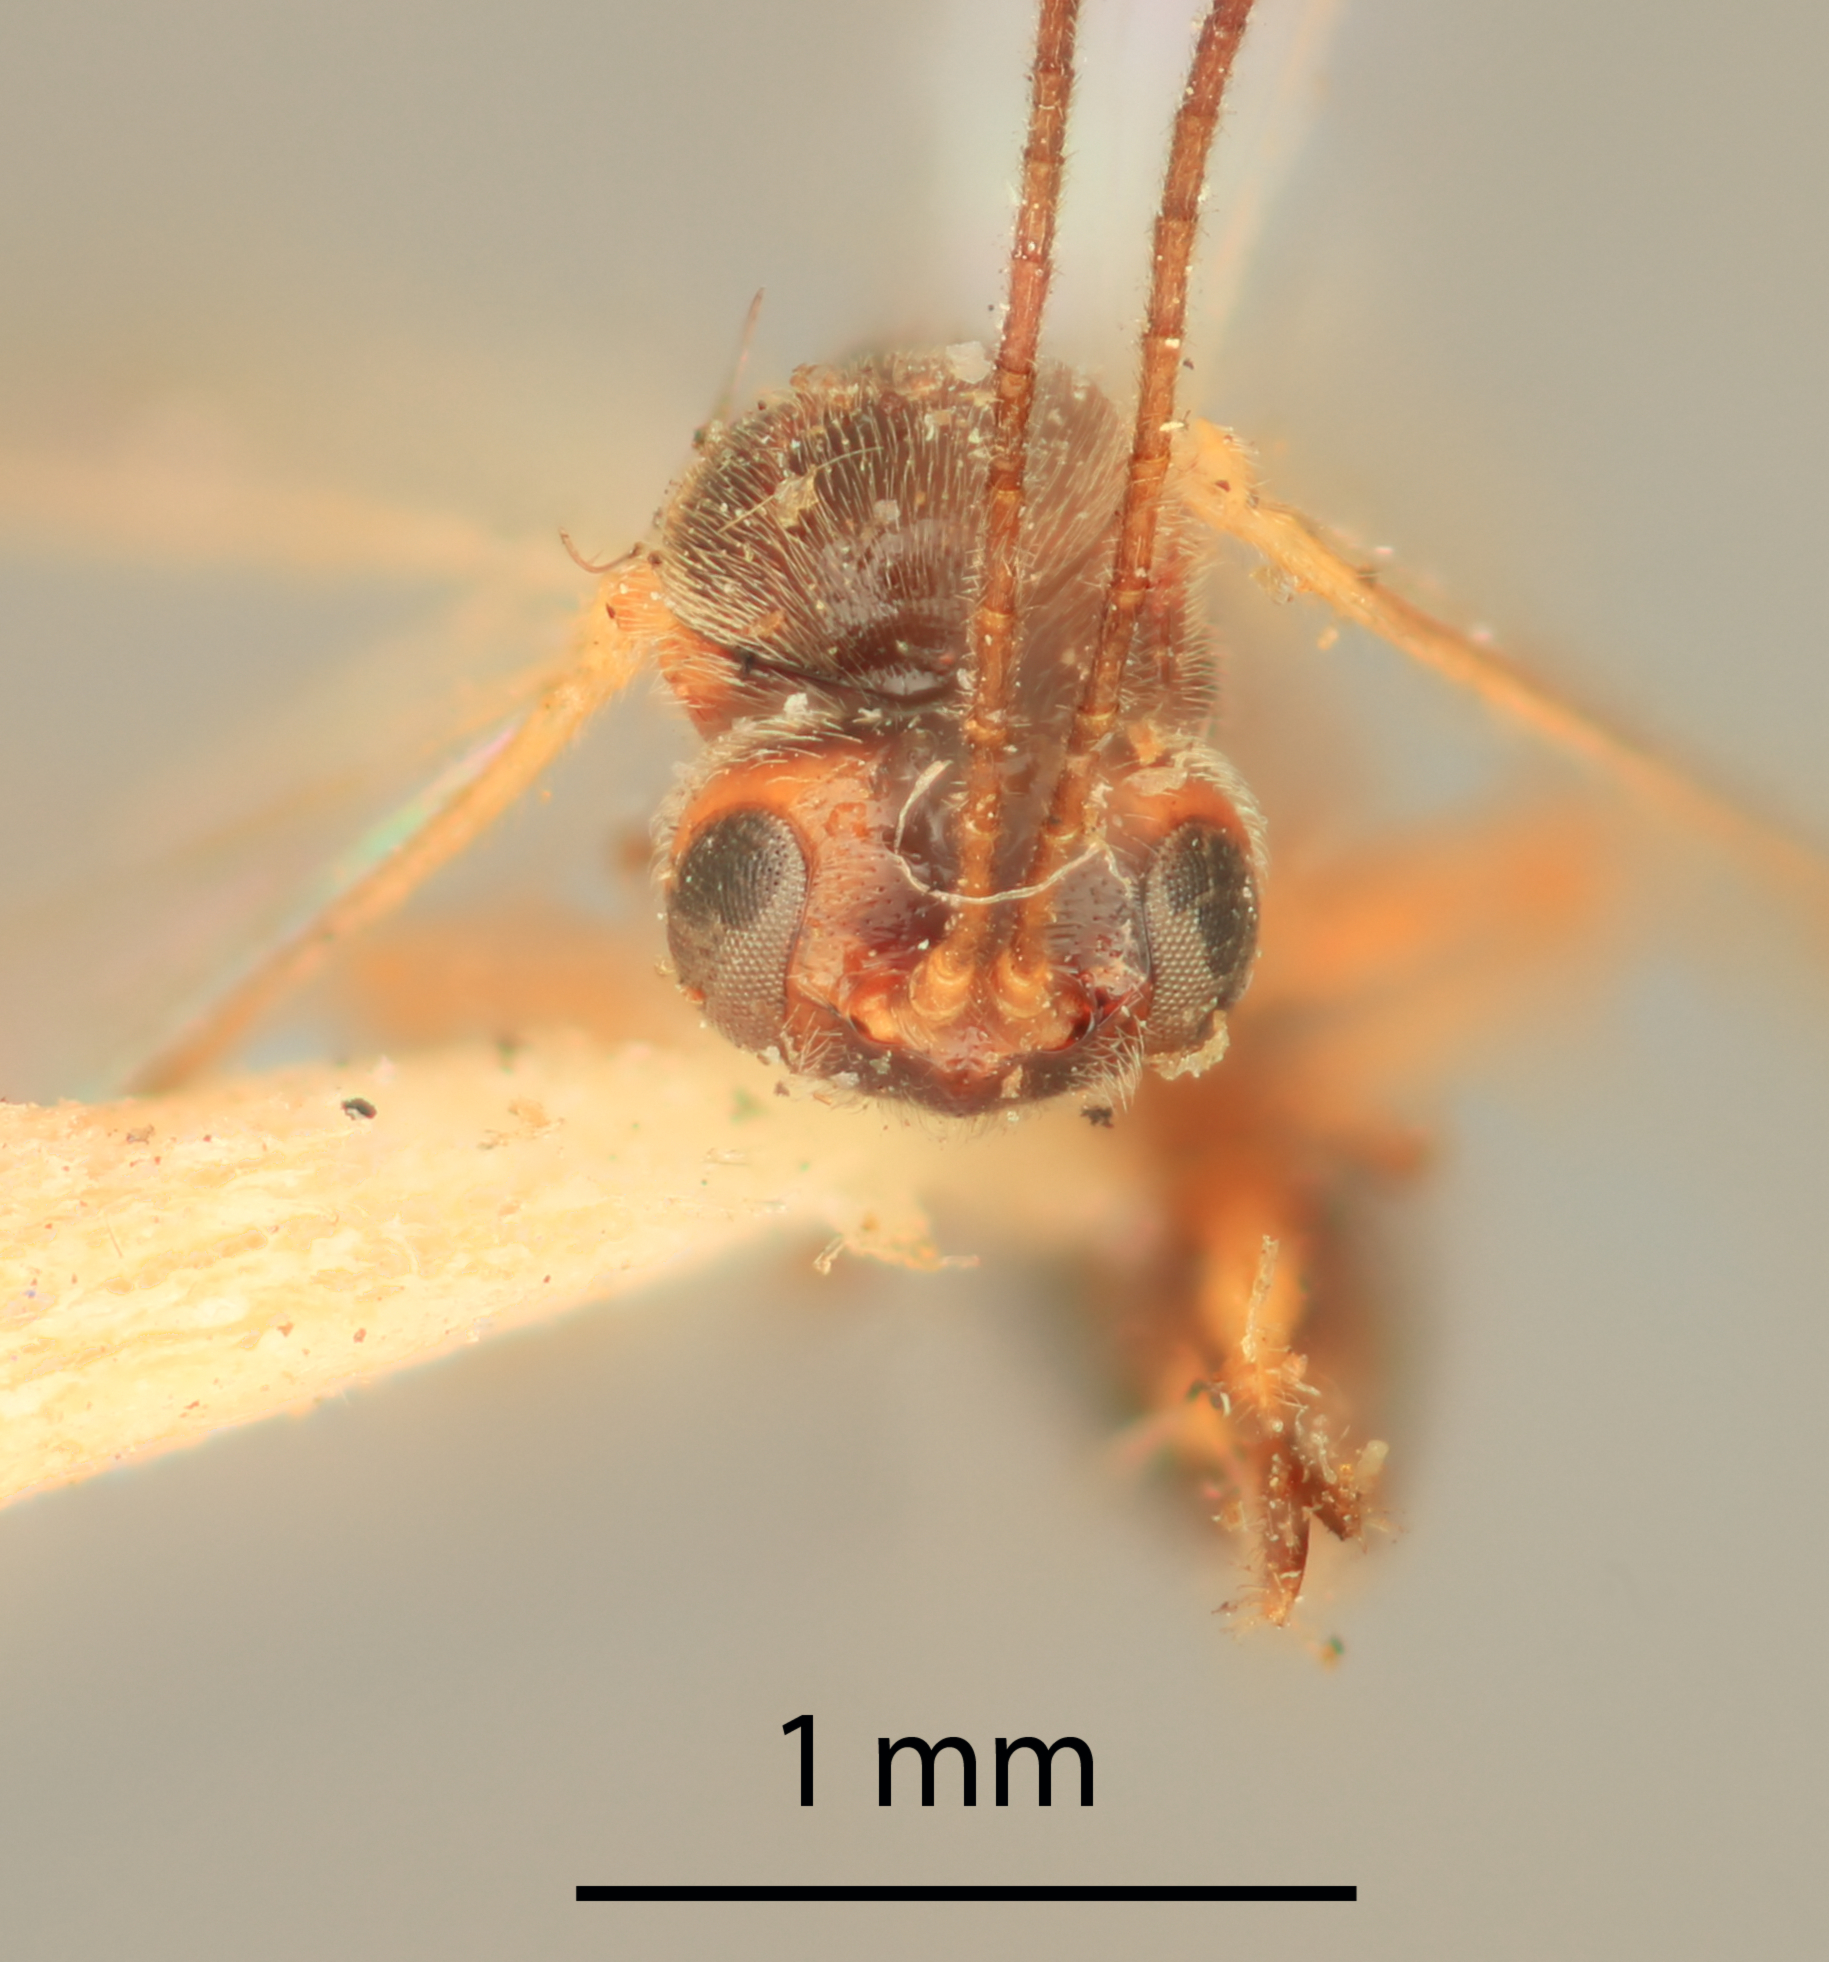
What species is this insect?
Mesochorus calais
